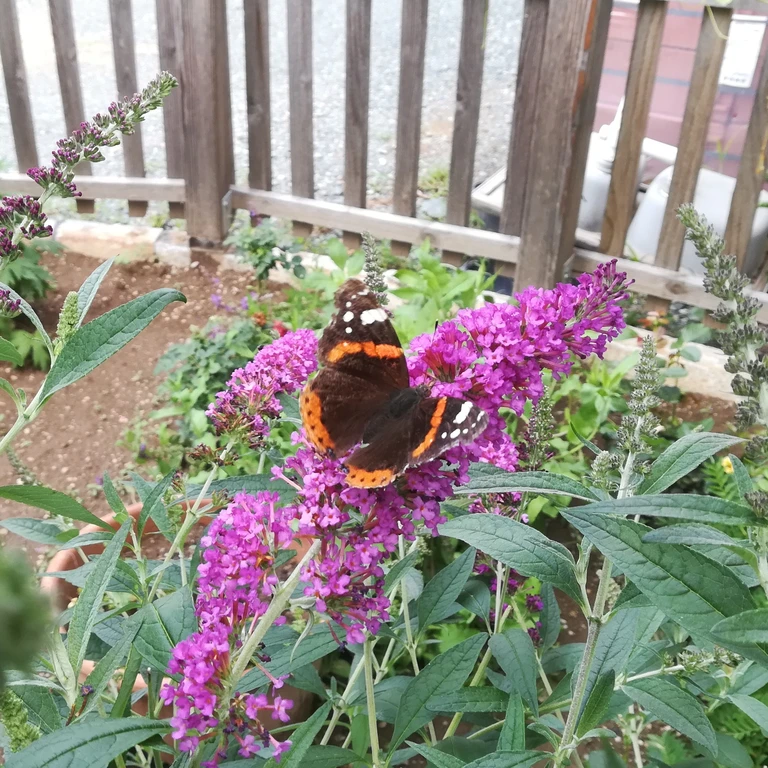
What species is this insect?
Vanessa atalanta
